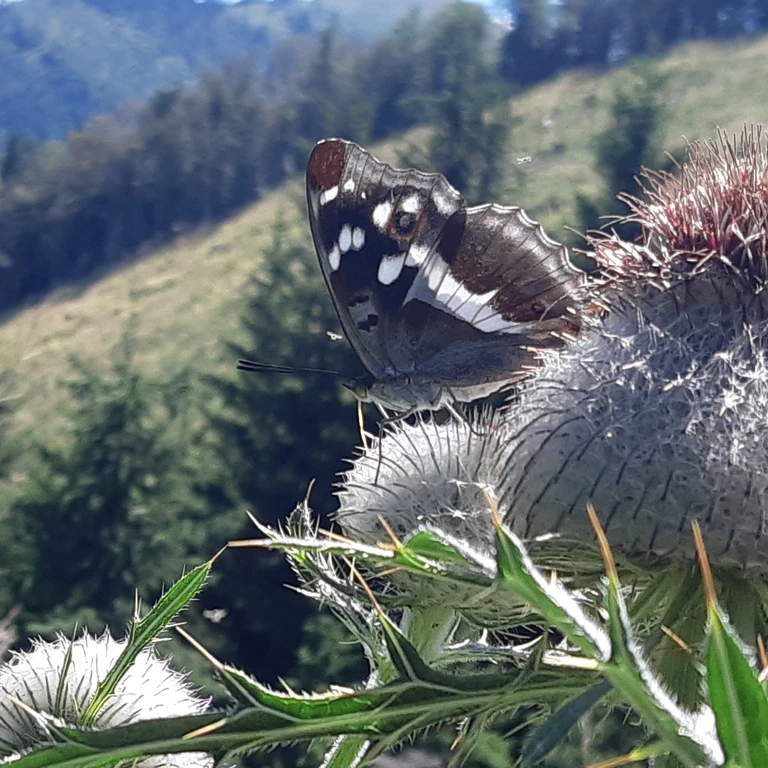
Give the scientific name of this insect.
Apatura iris
